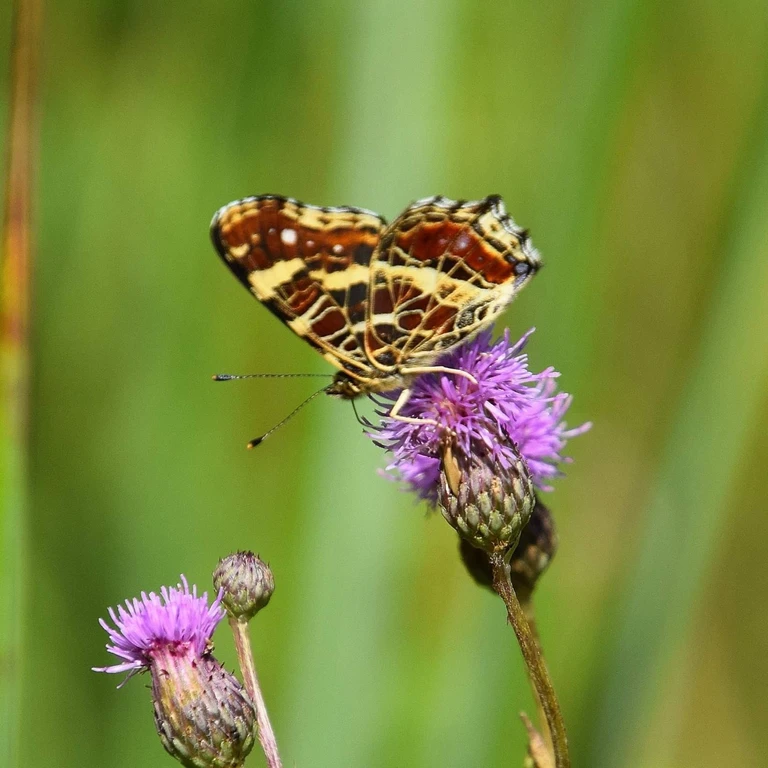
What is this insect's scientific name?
Araschnia levana
